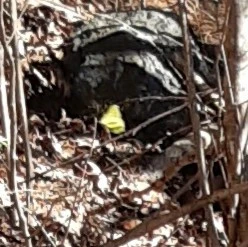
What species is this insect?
Gonepteryx rhamni
